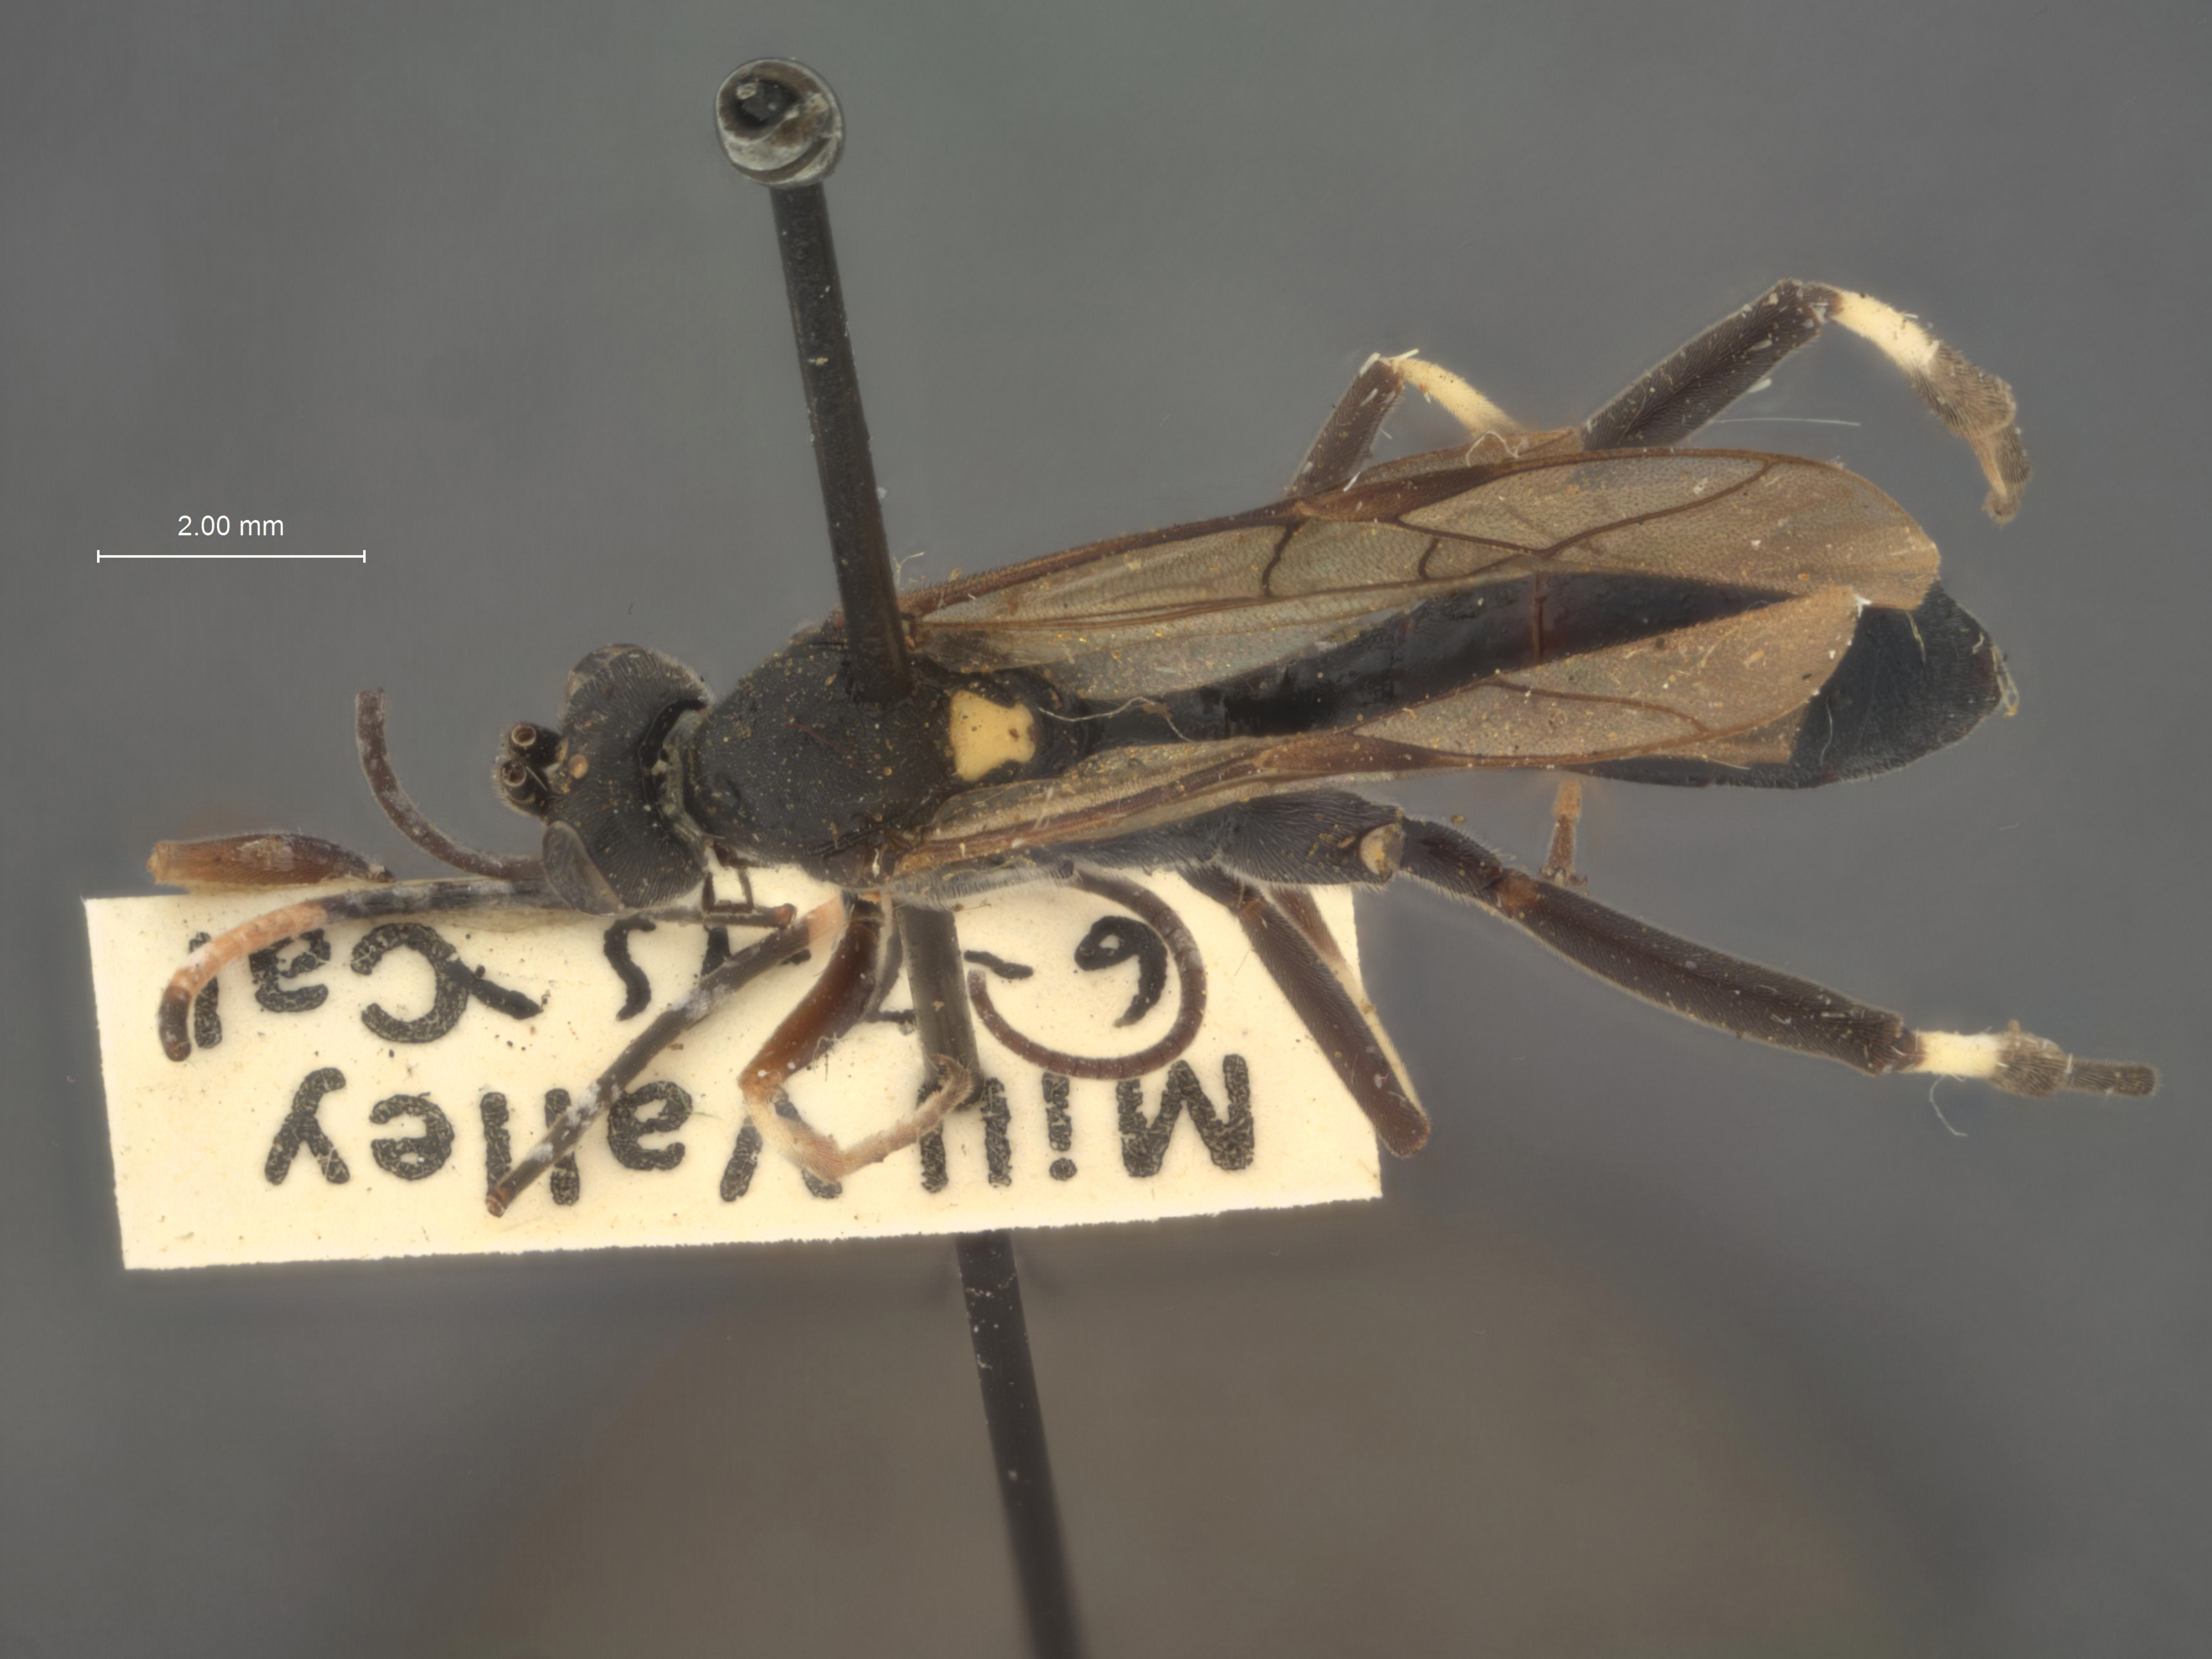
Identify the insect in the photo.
Neoprotarchus ater
